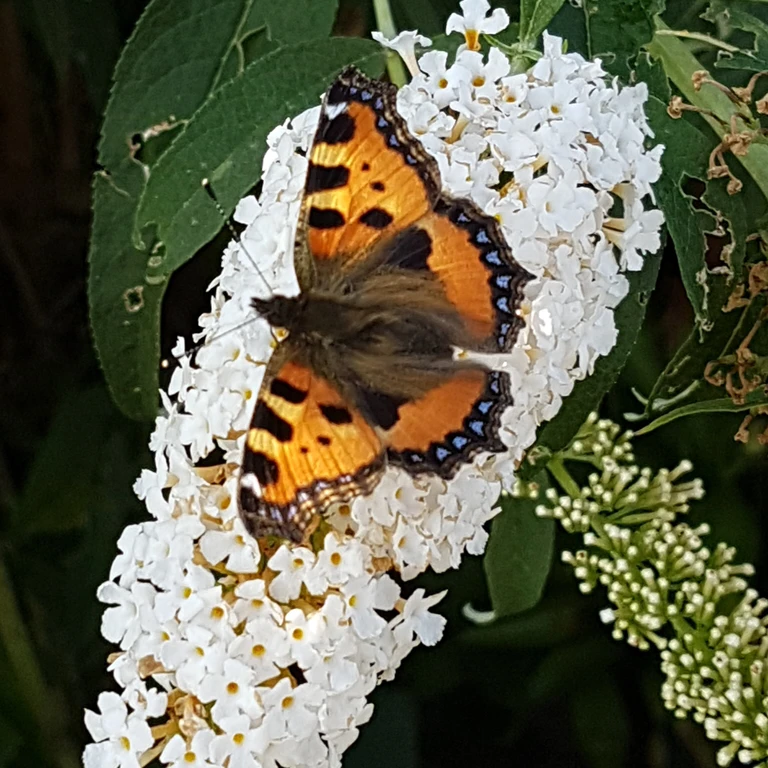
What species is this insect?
Aglais urticae
